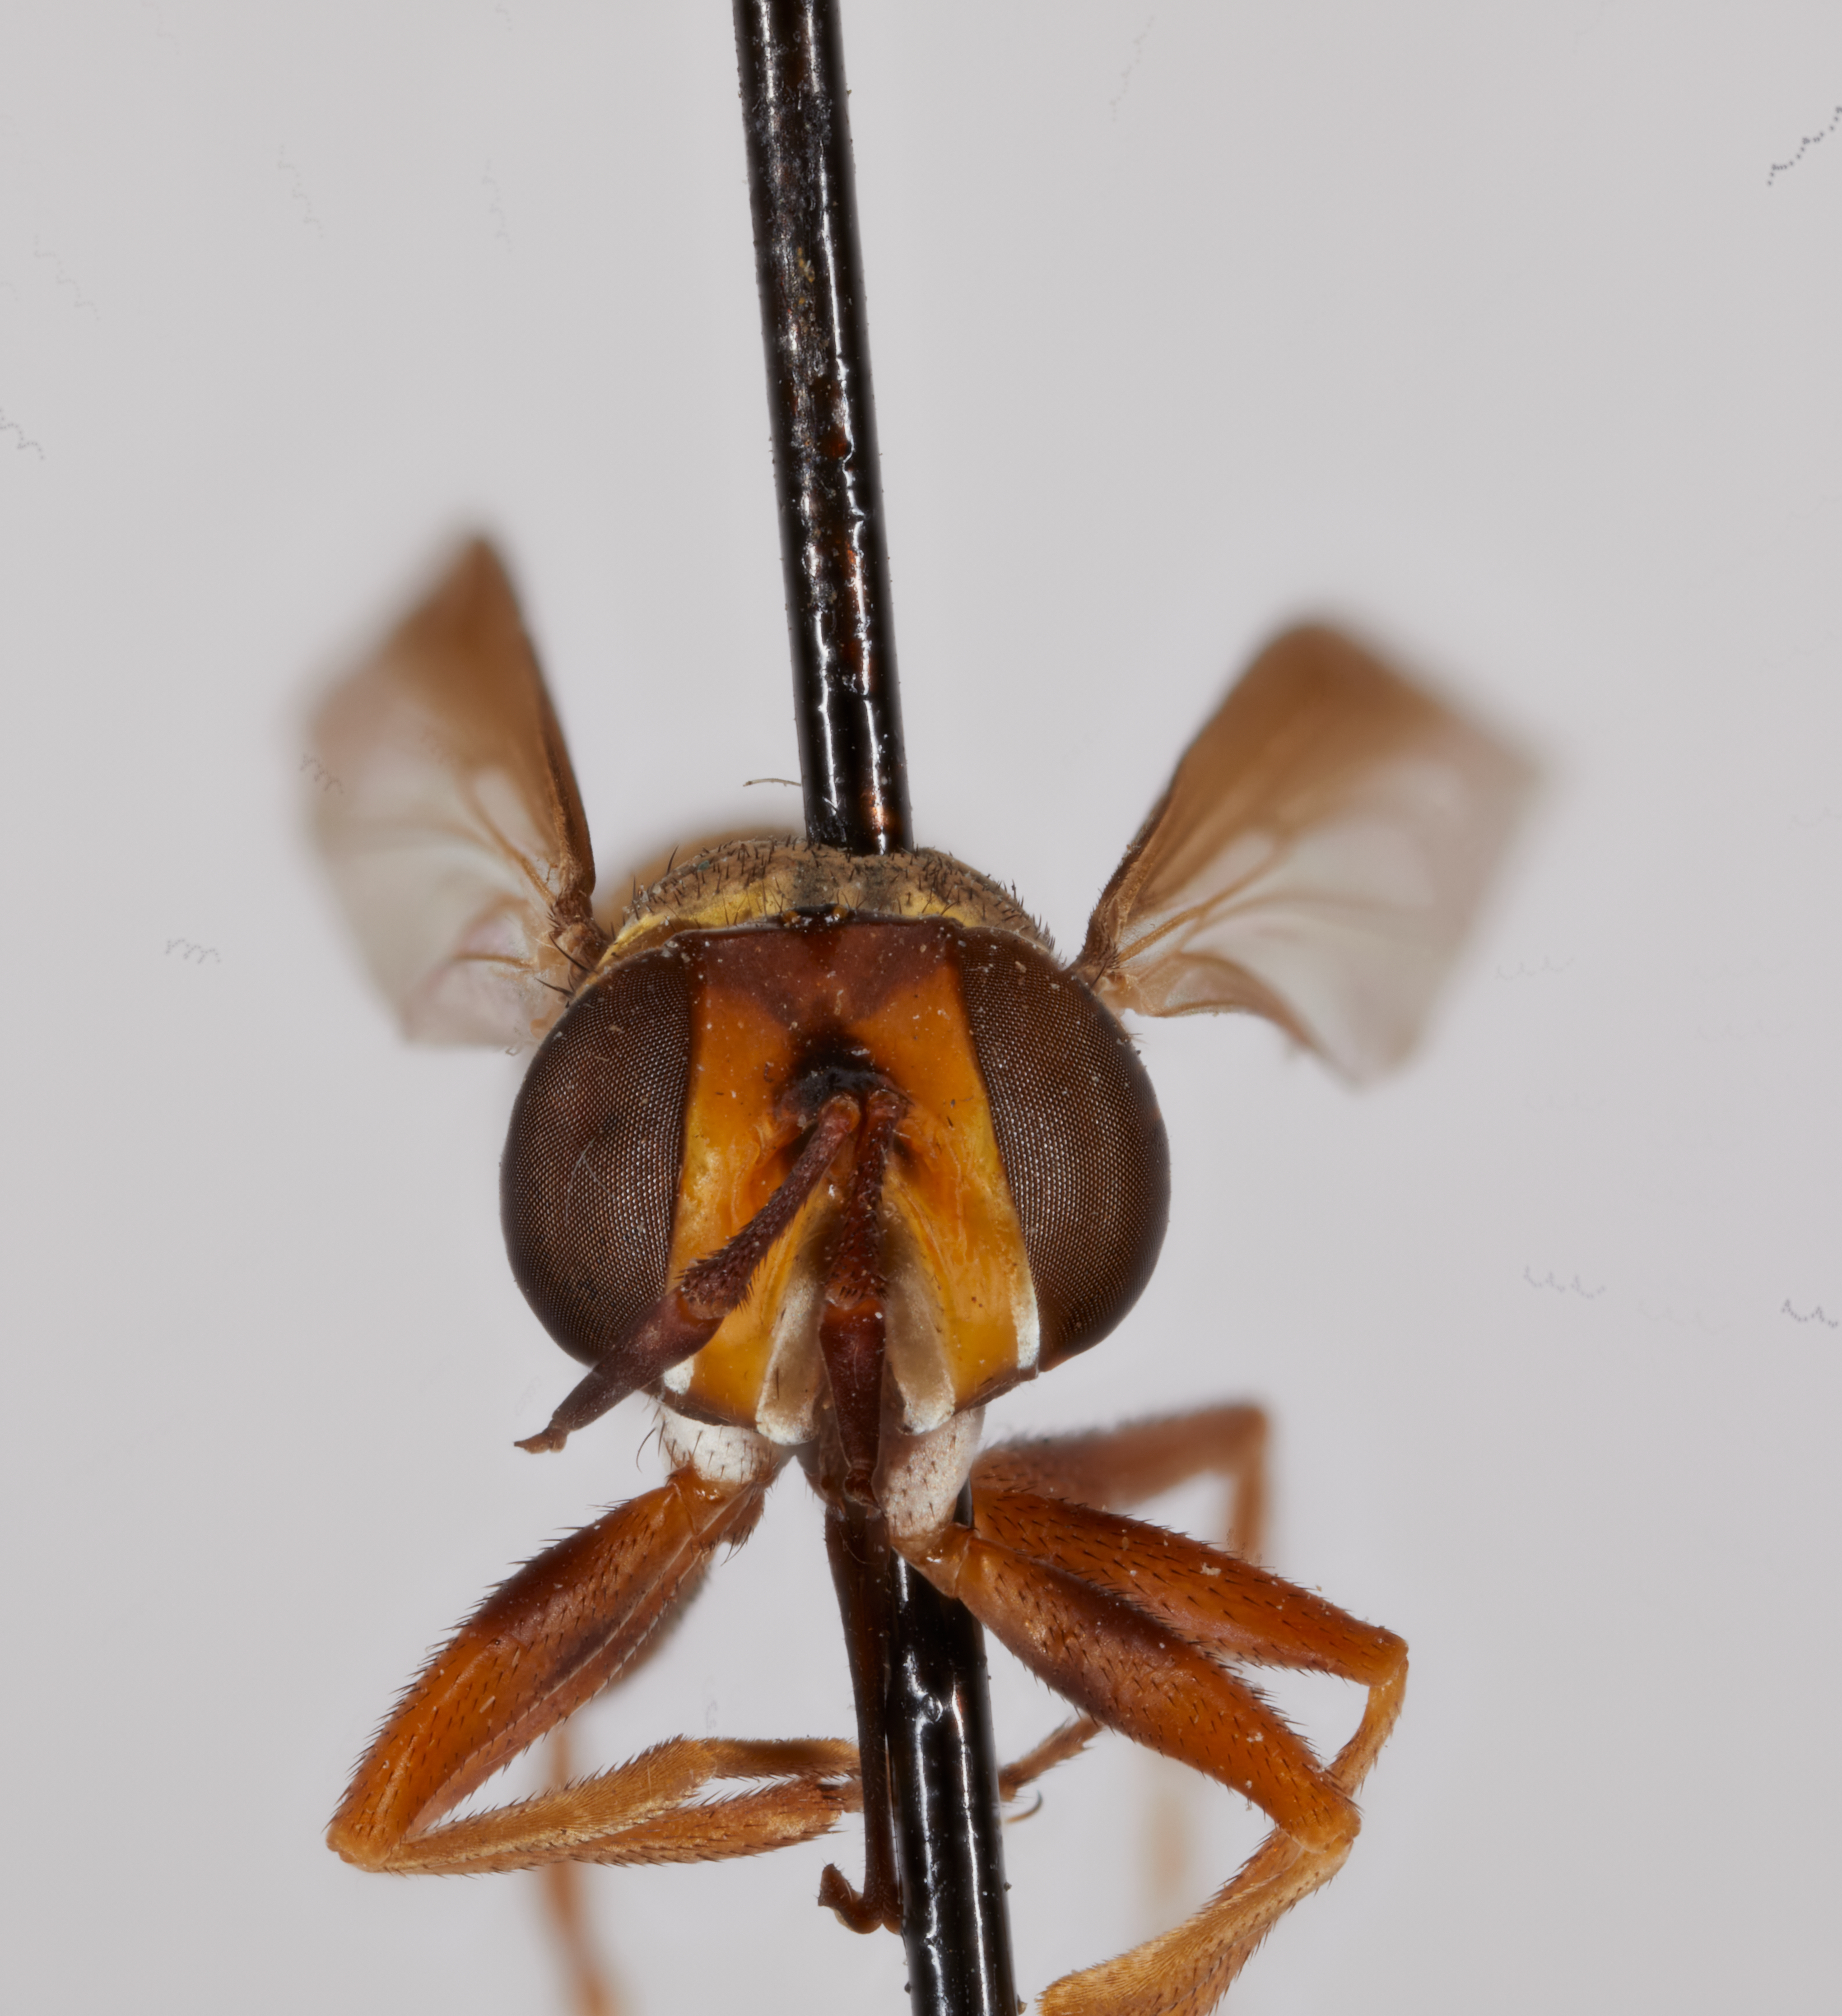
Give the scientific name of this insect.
Conops splendidus
